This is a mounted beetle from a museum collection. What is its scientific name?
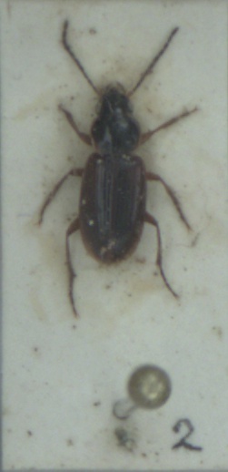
Stenolophus mixtus
